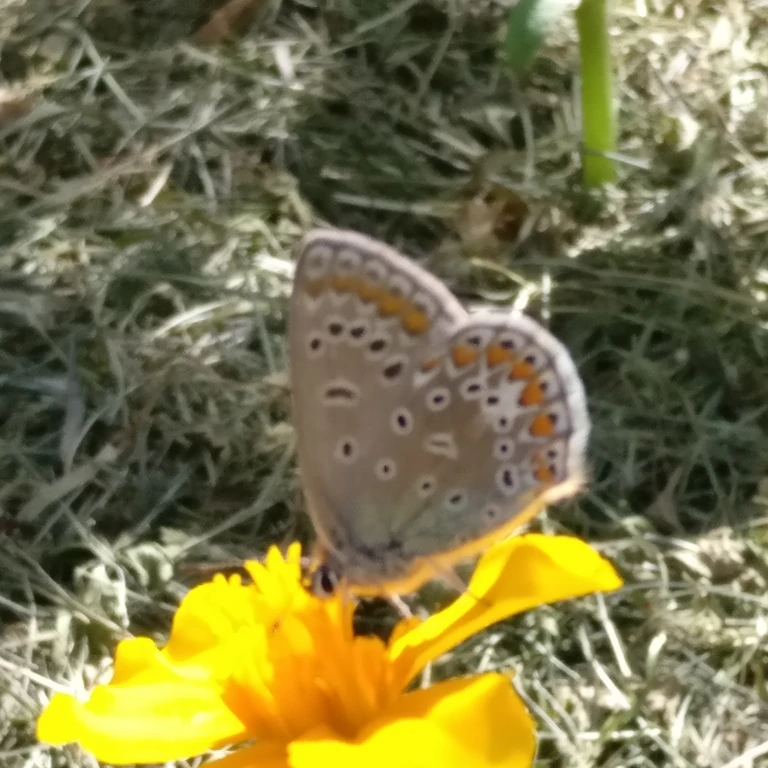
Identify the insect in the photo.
Polyommatus icarus
